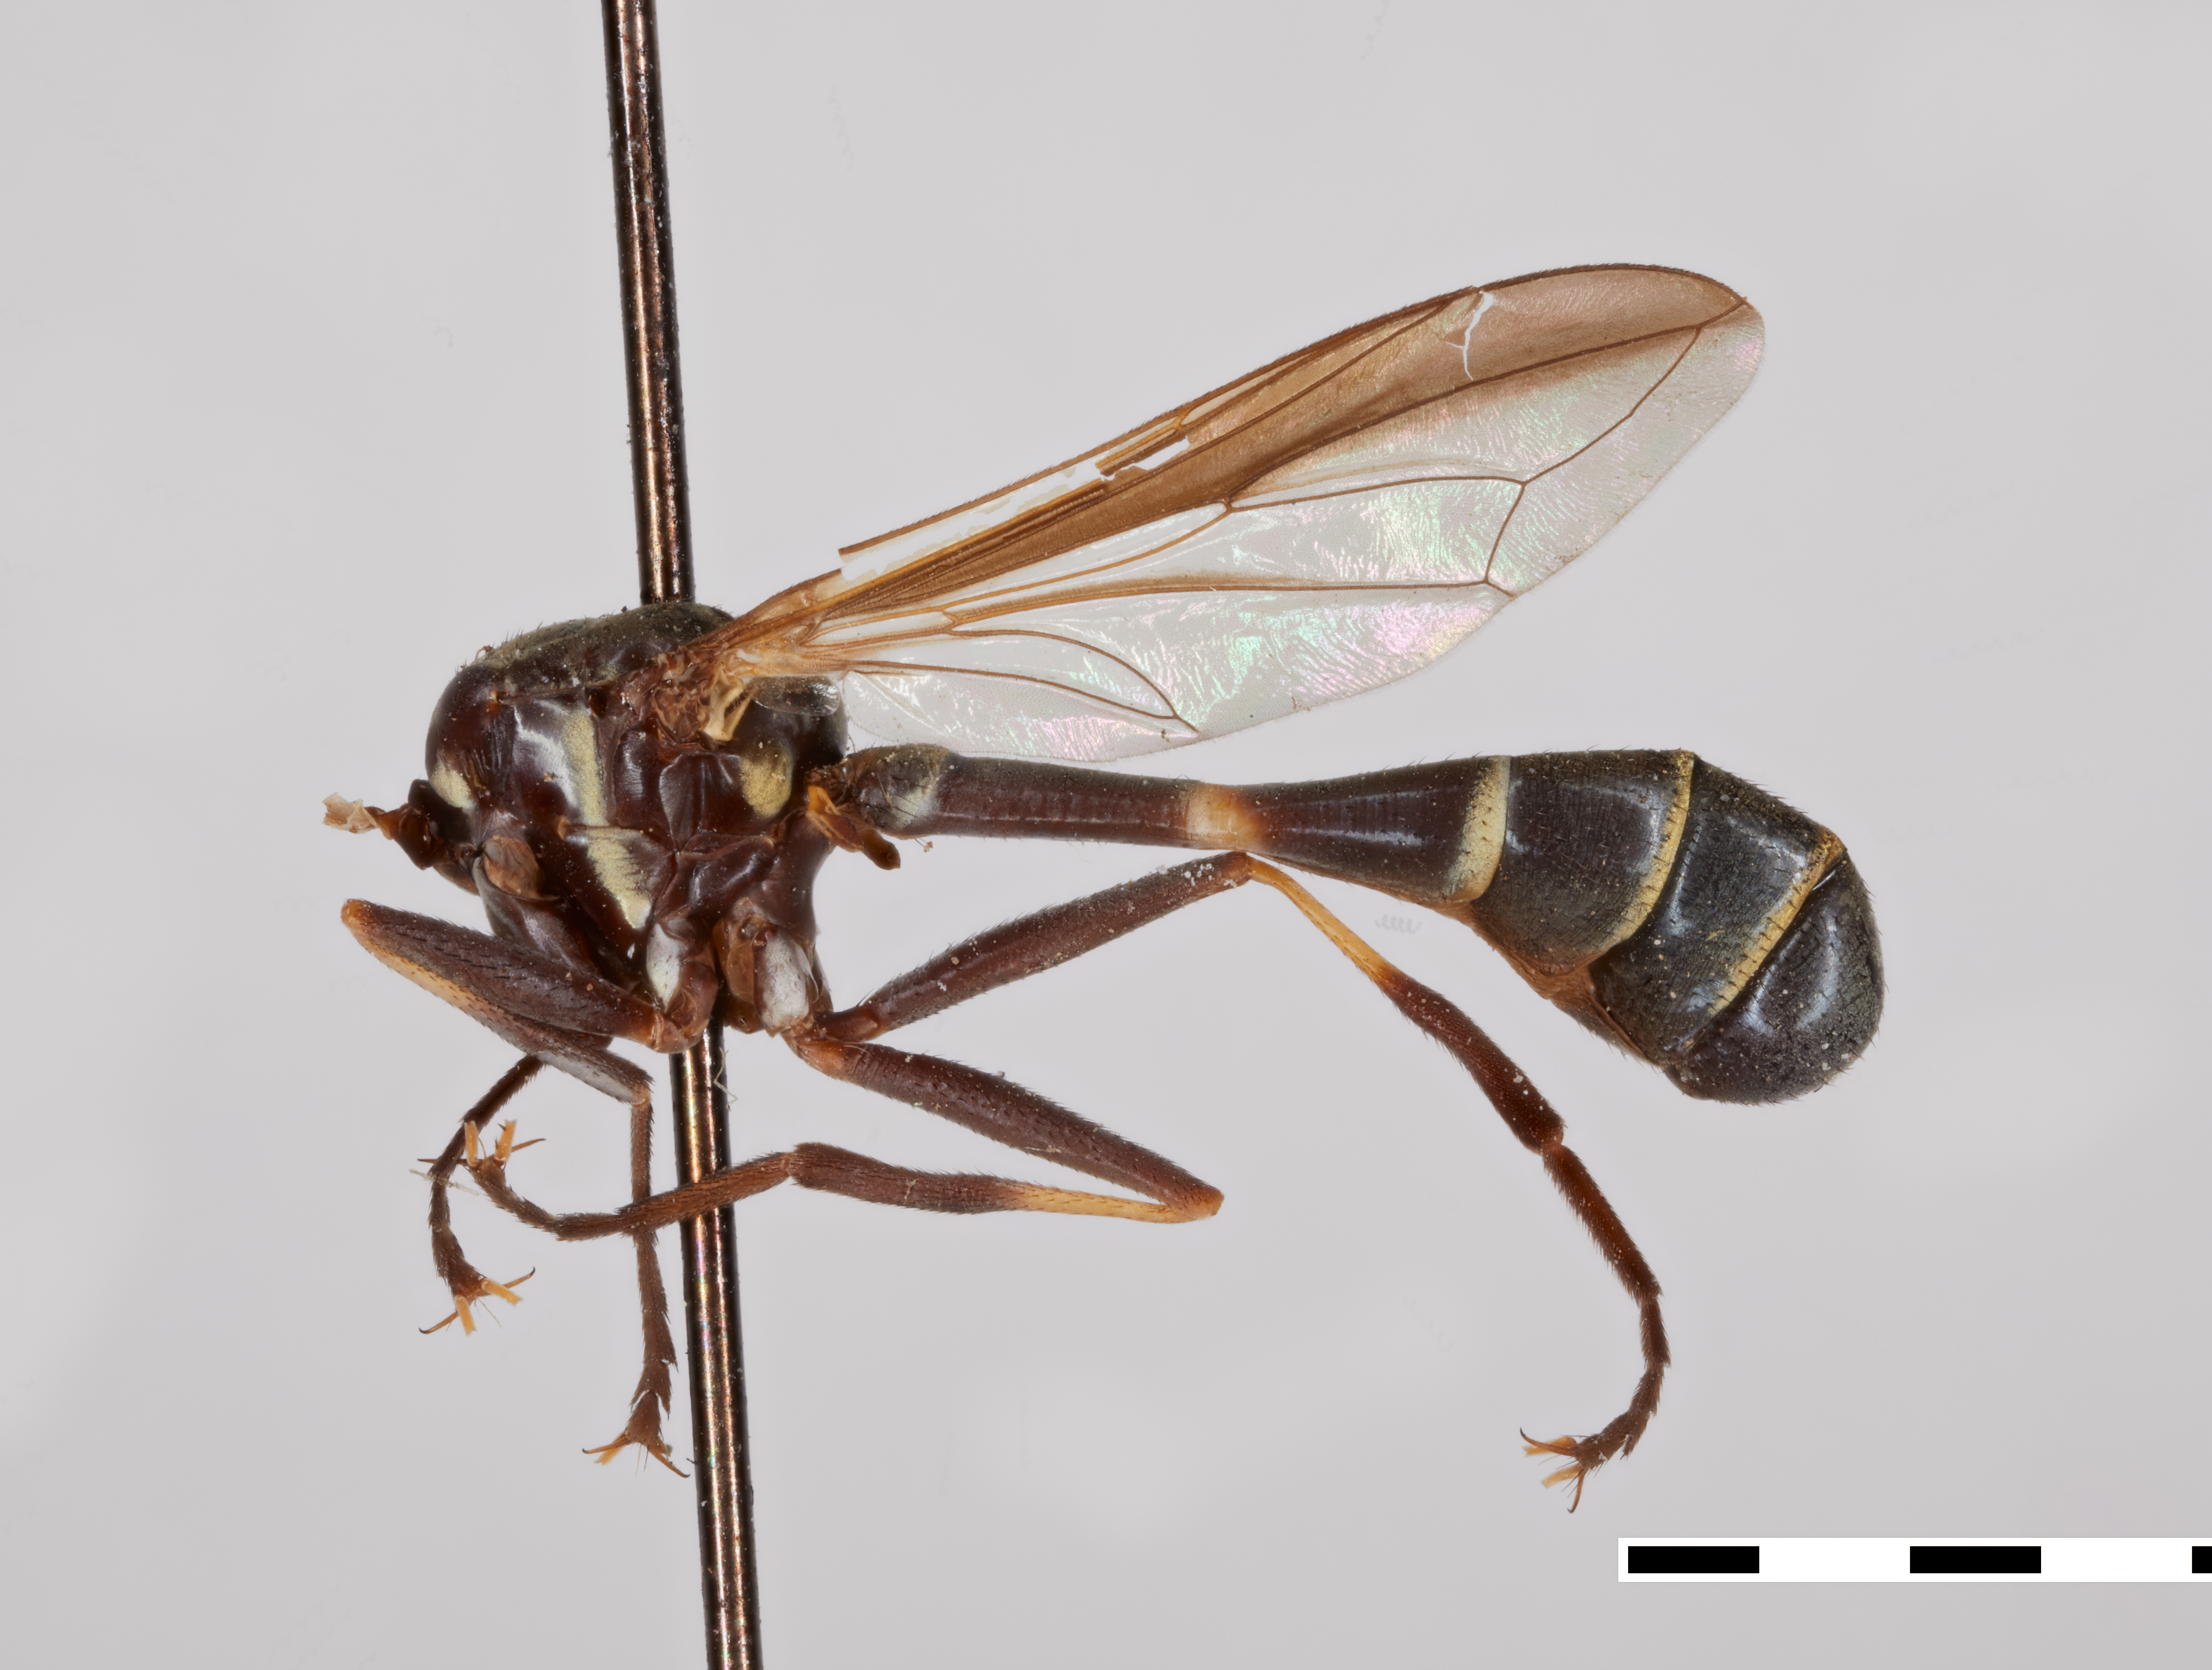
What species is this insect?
Conops antennatus (also Physoconops antennatus)
